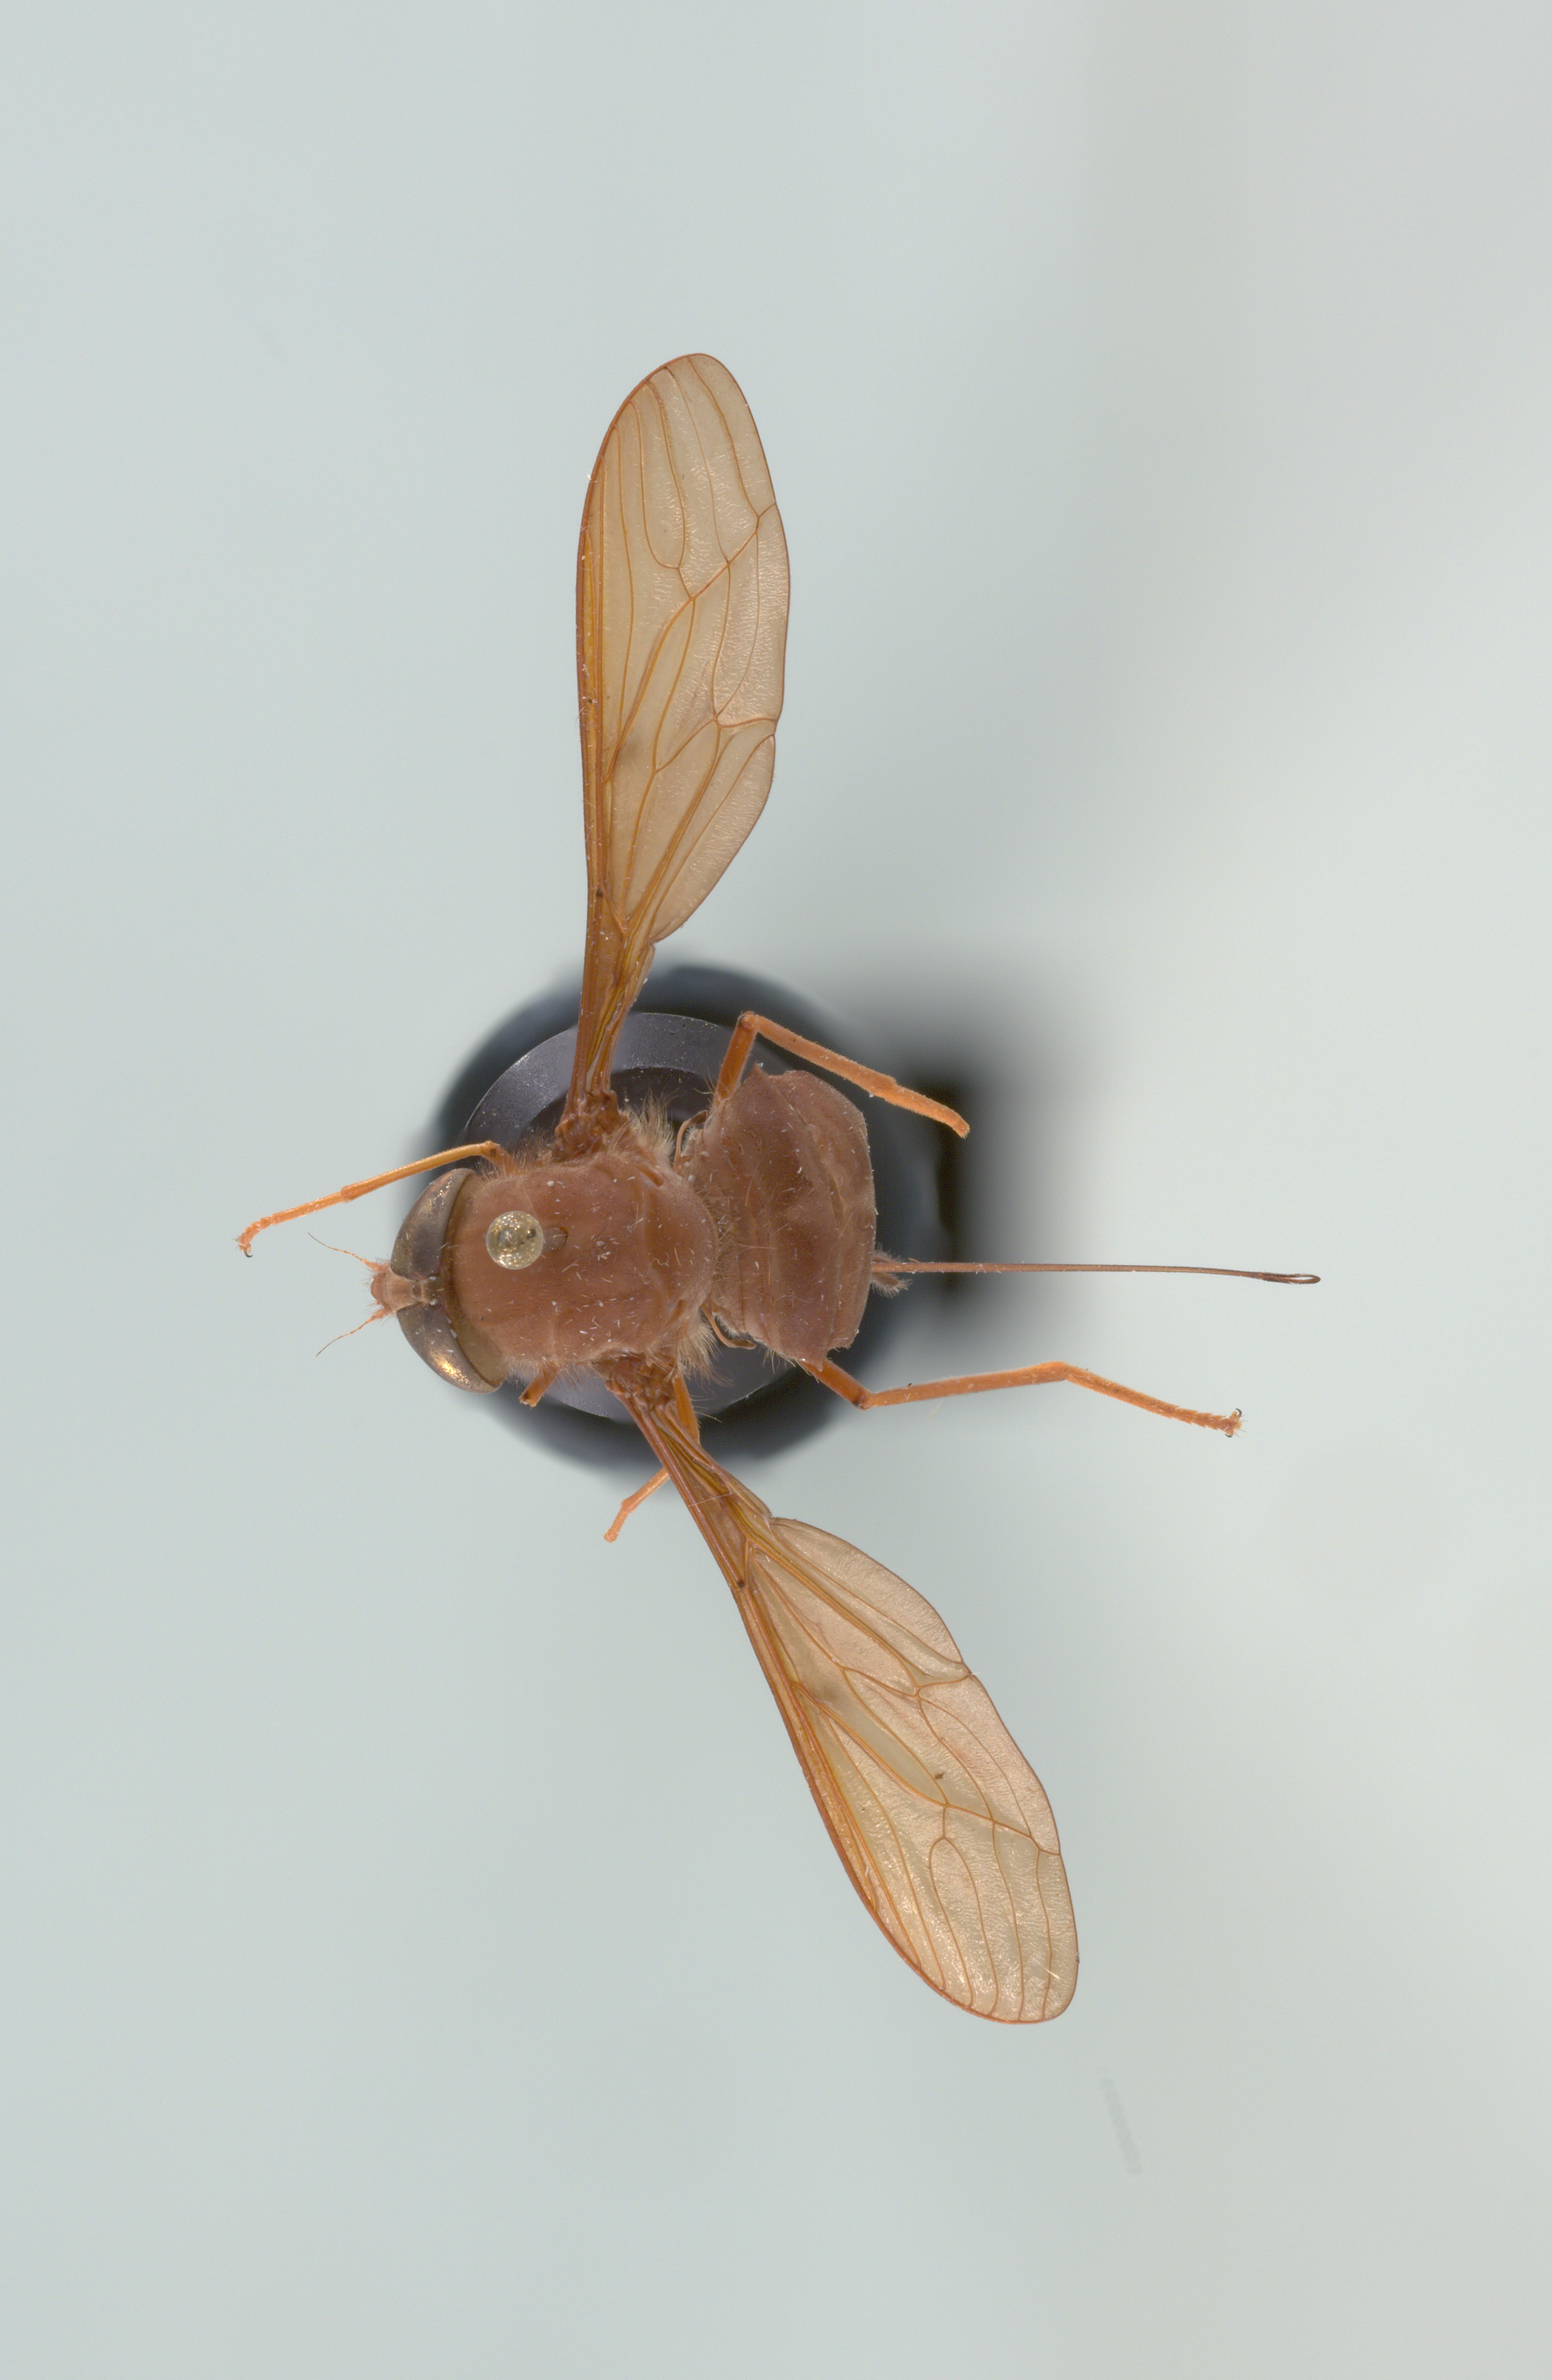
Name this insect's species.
Stenobasipteron wiedemanni
